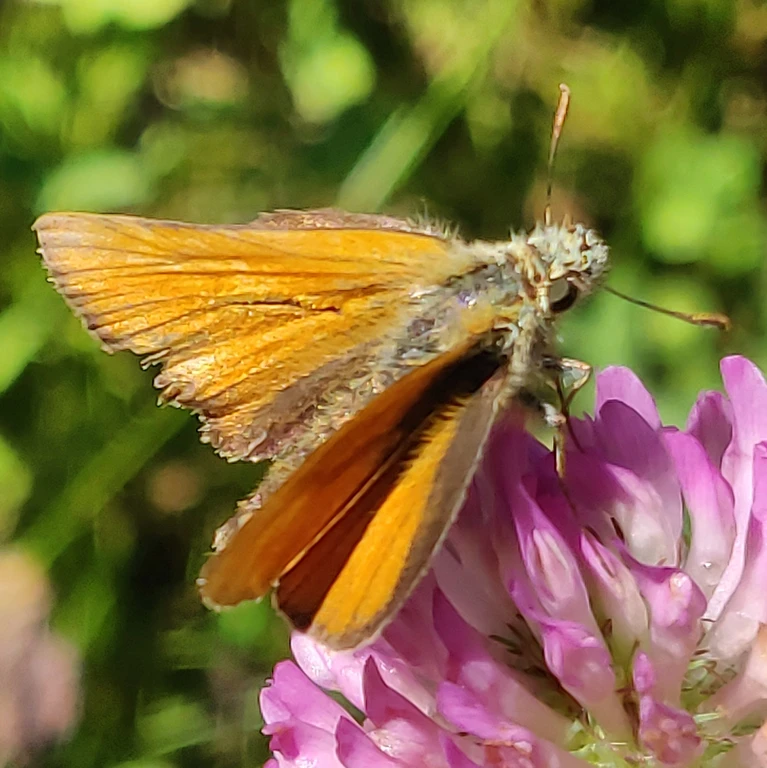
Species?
Thymelicus sylvestris
